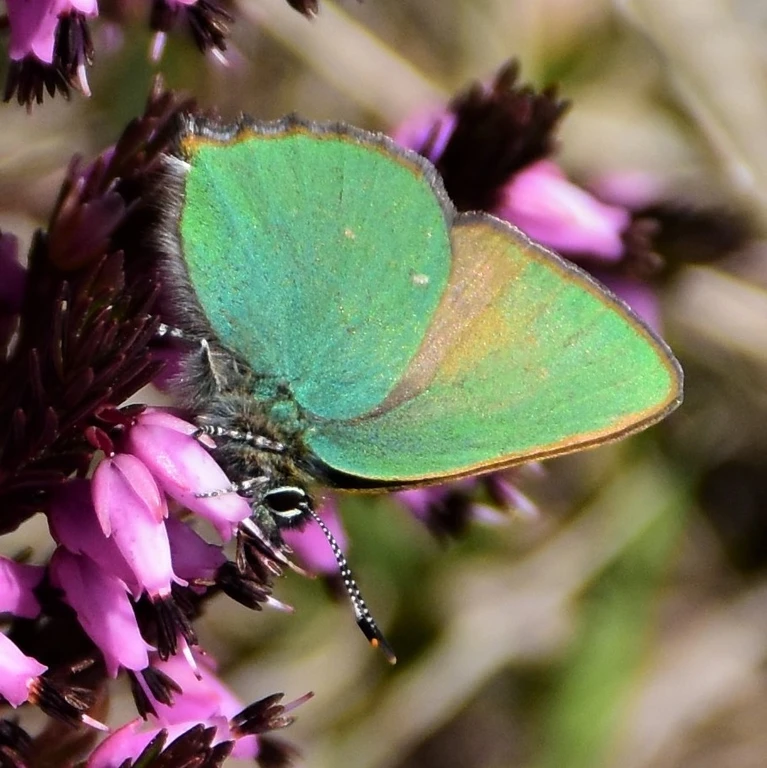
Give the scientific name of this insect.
Callophrys rubi
